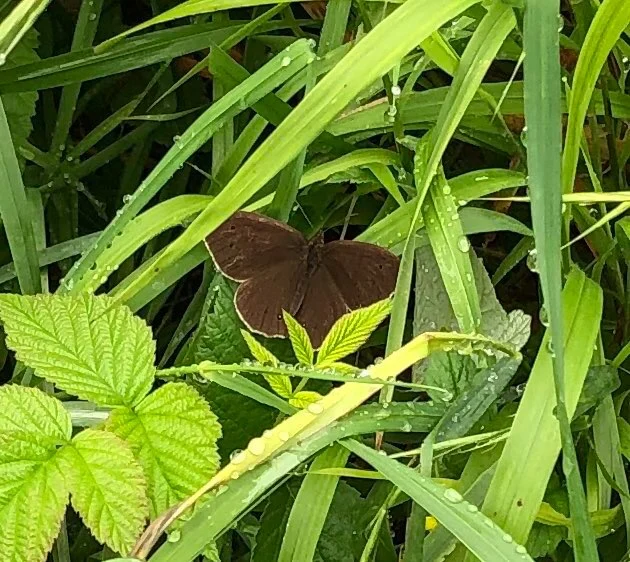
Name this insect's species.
Aphantopus hyperantus
